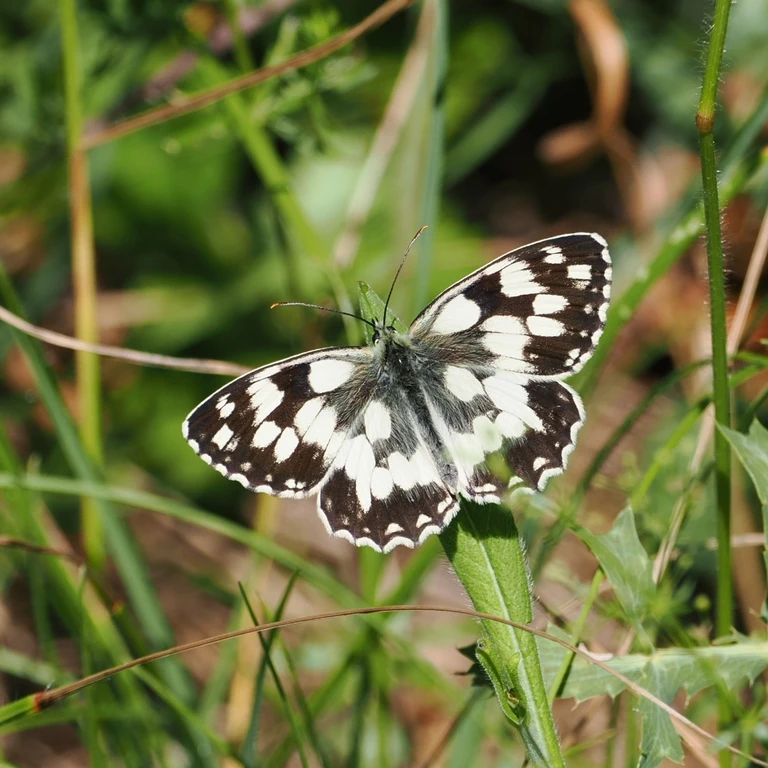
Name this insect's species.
Melanargia galathea
